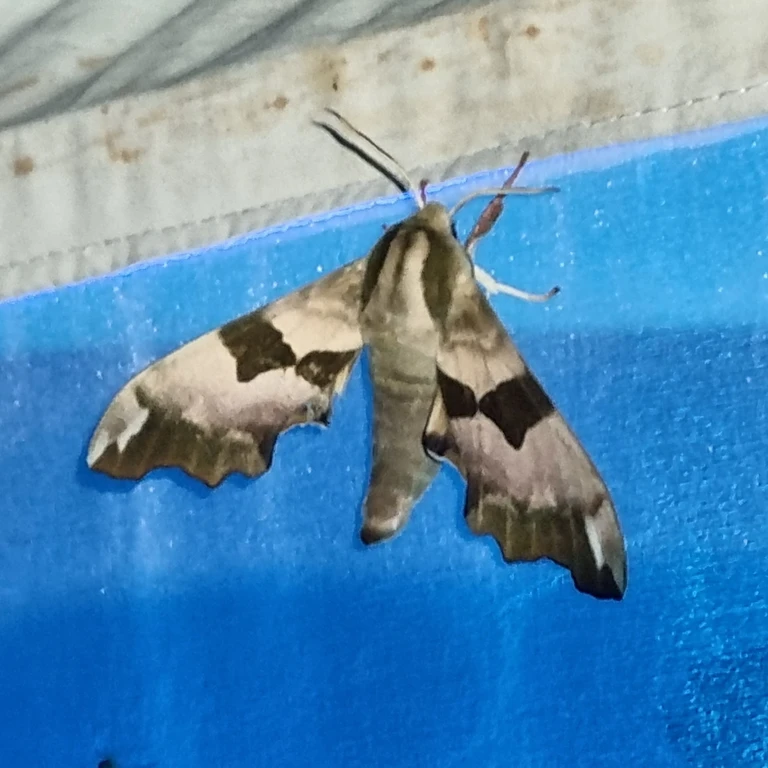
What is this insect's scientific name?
Mimas tiliae
